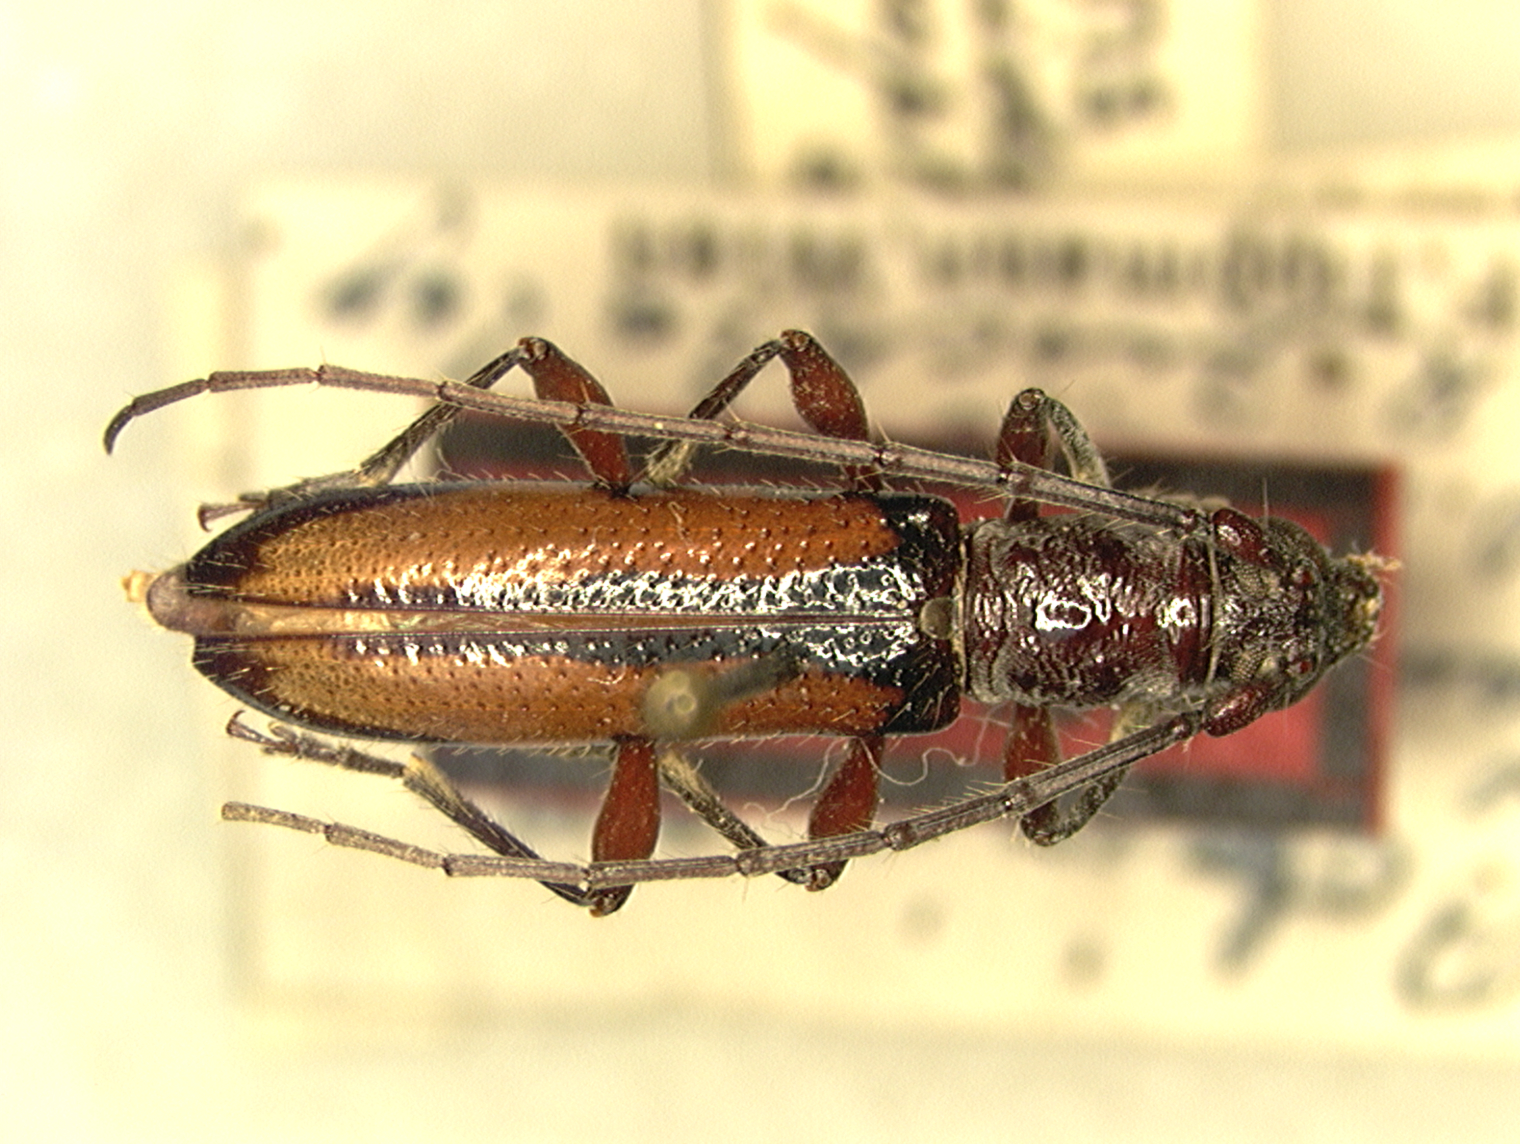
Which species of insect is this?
Prothoracibidion xanthopterum
